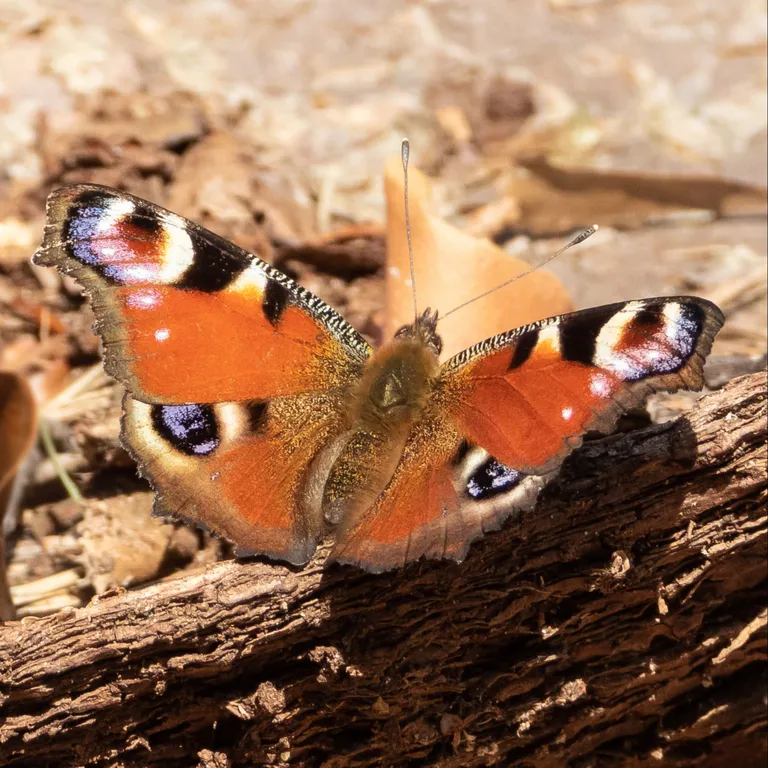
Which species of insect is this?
Aglais io
